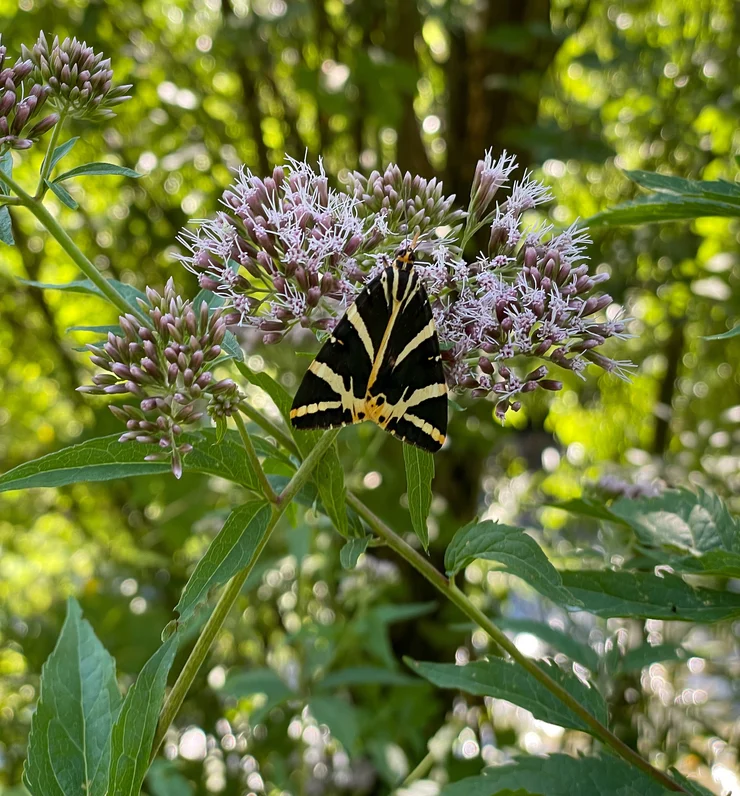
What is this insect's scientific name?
Euplagia quadripunctaria
